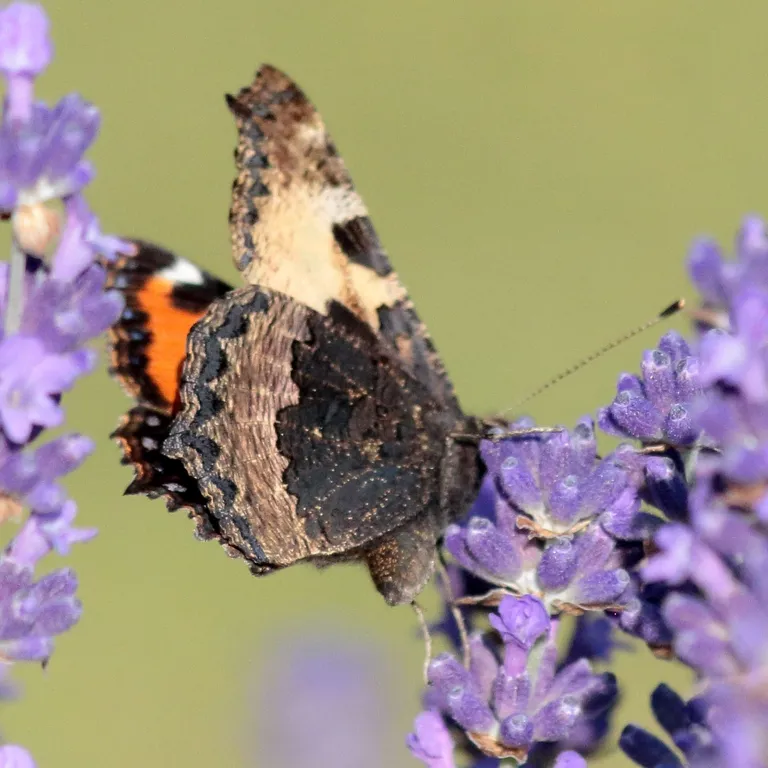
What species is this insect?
Aglais urticae
